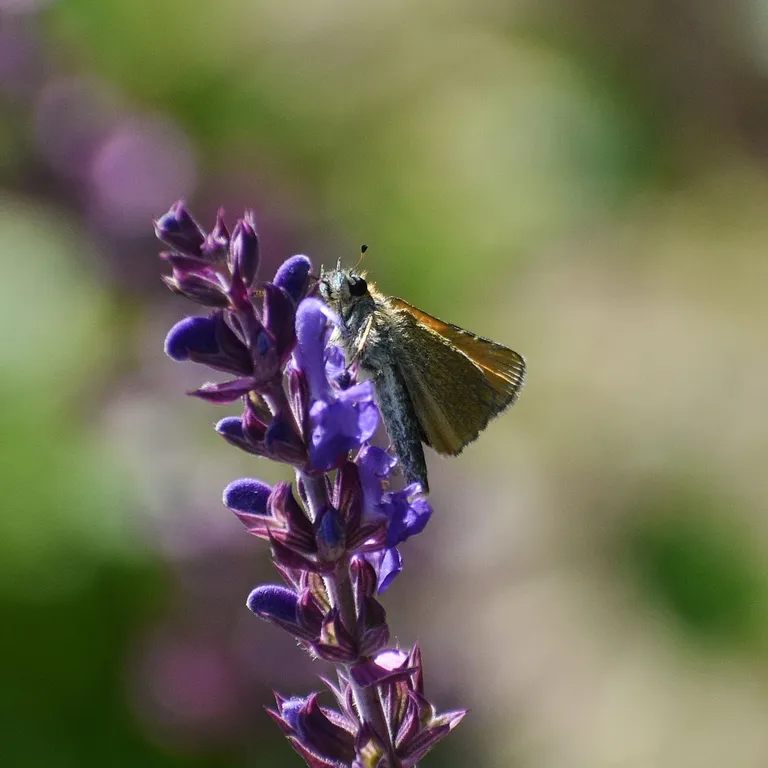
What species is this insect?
Thymelicus lineola
